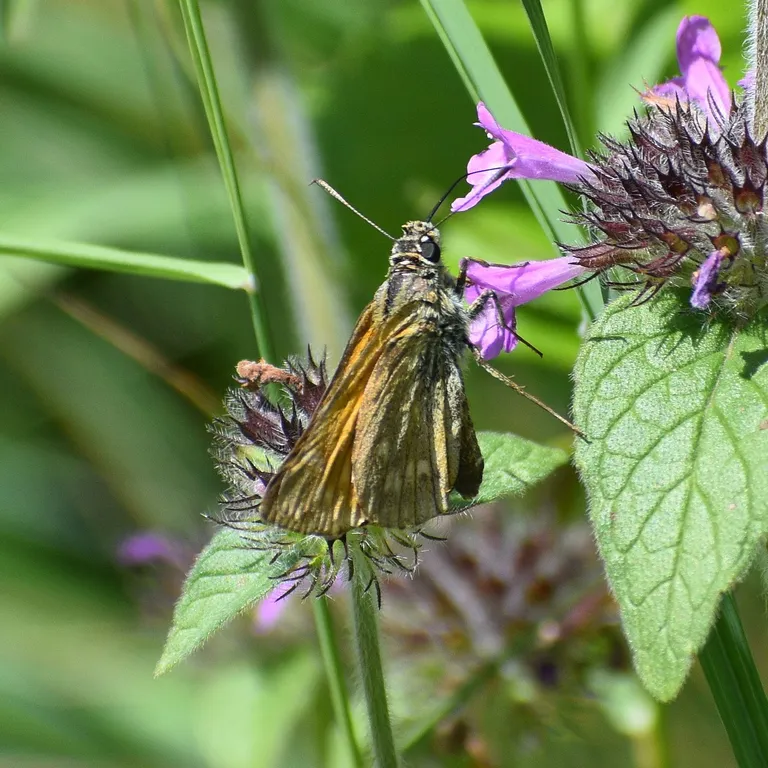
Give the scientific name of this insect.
Ochlodes sylvanus (also Ochlodes venata)
